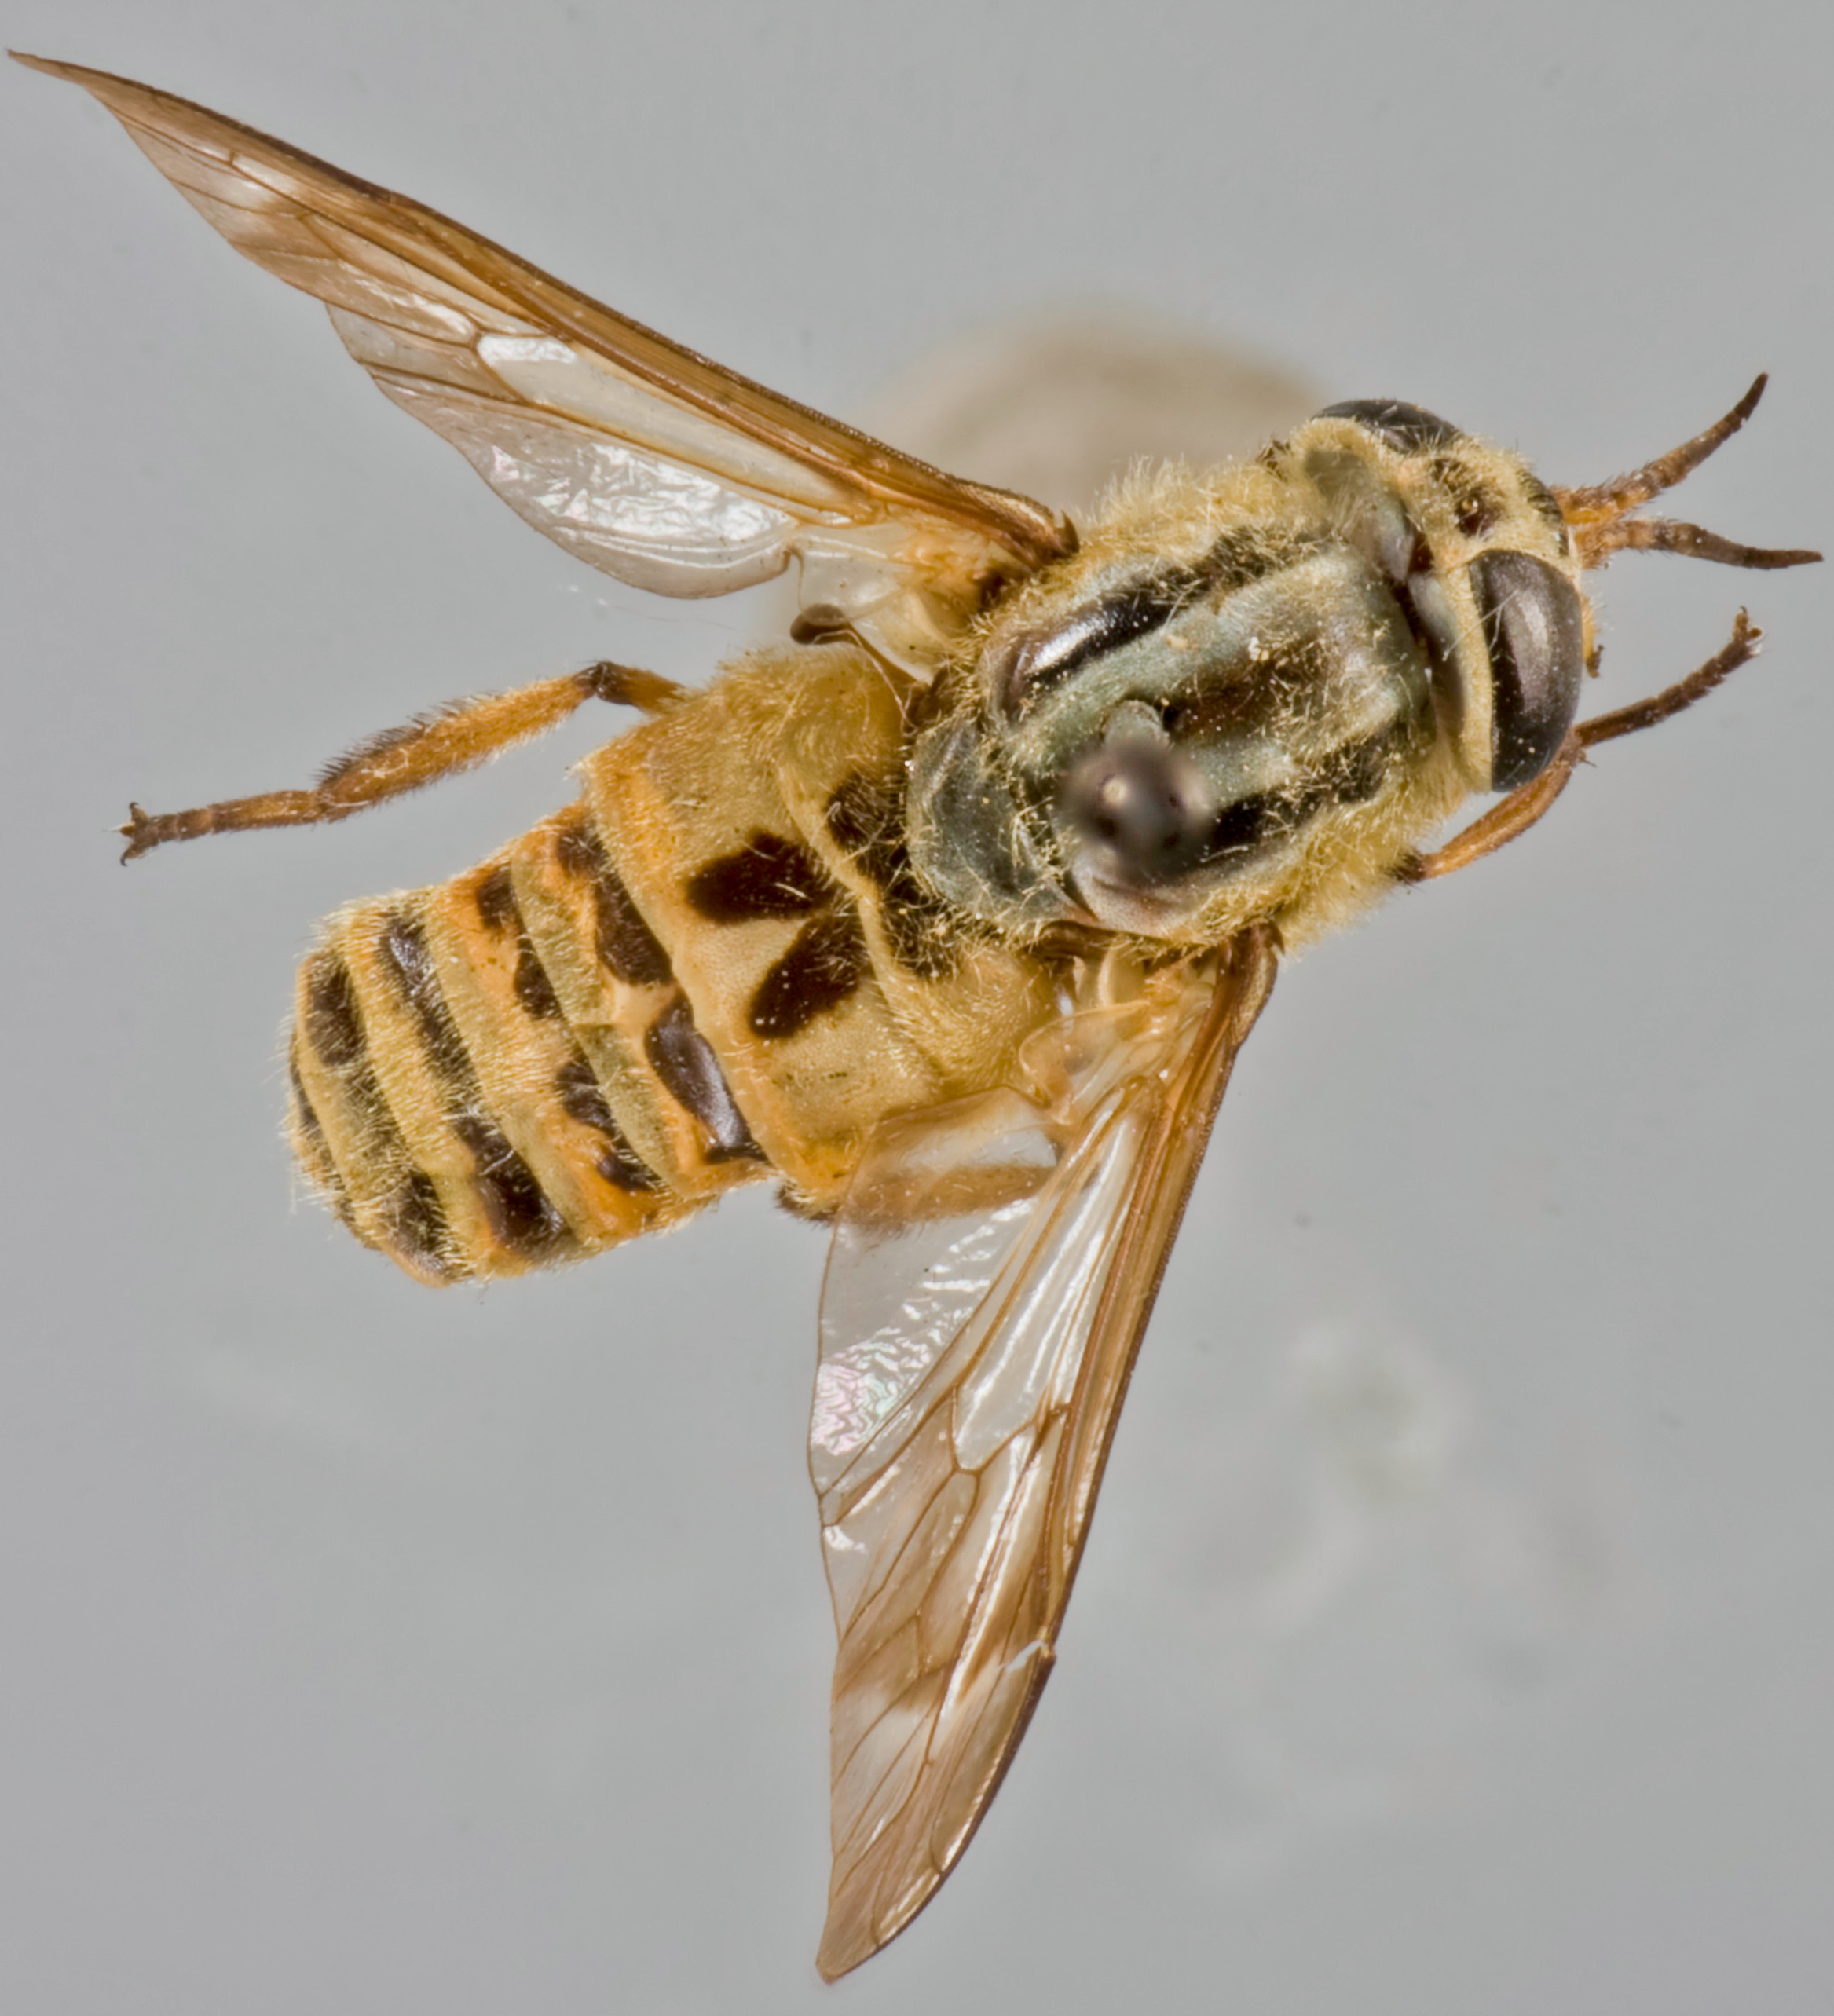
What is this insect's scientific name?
Chrysops bishoppi
